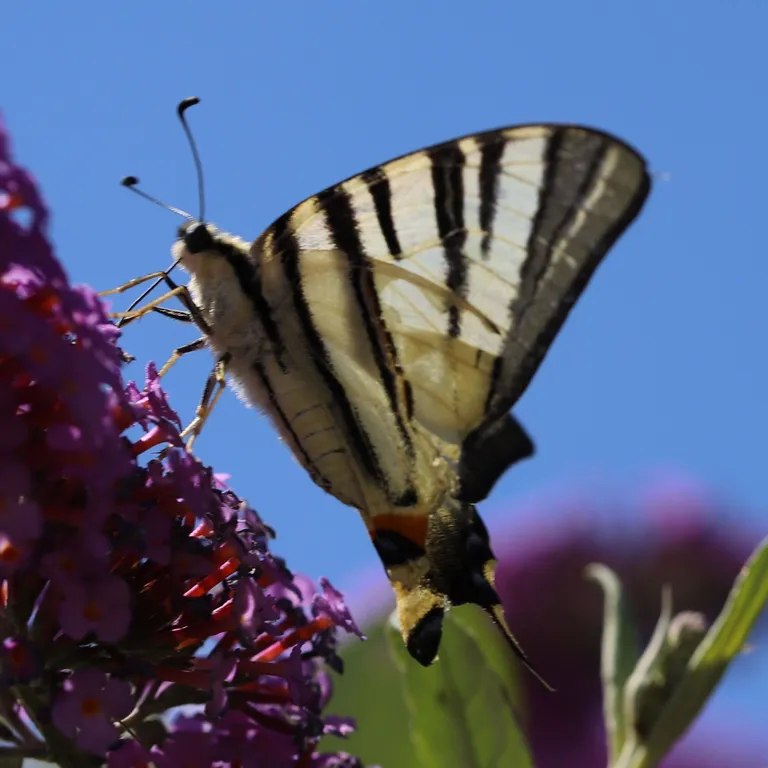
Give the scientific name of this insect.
Iphiclides podalirius
